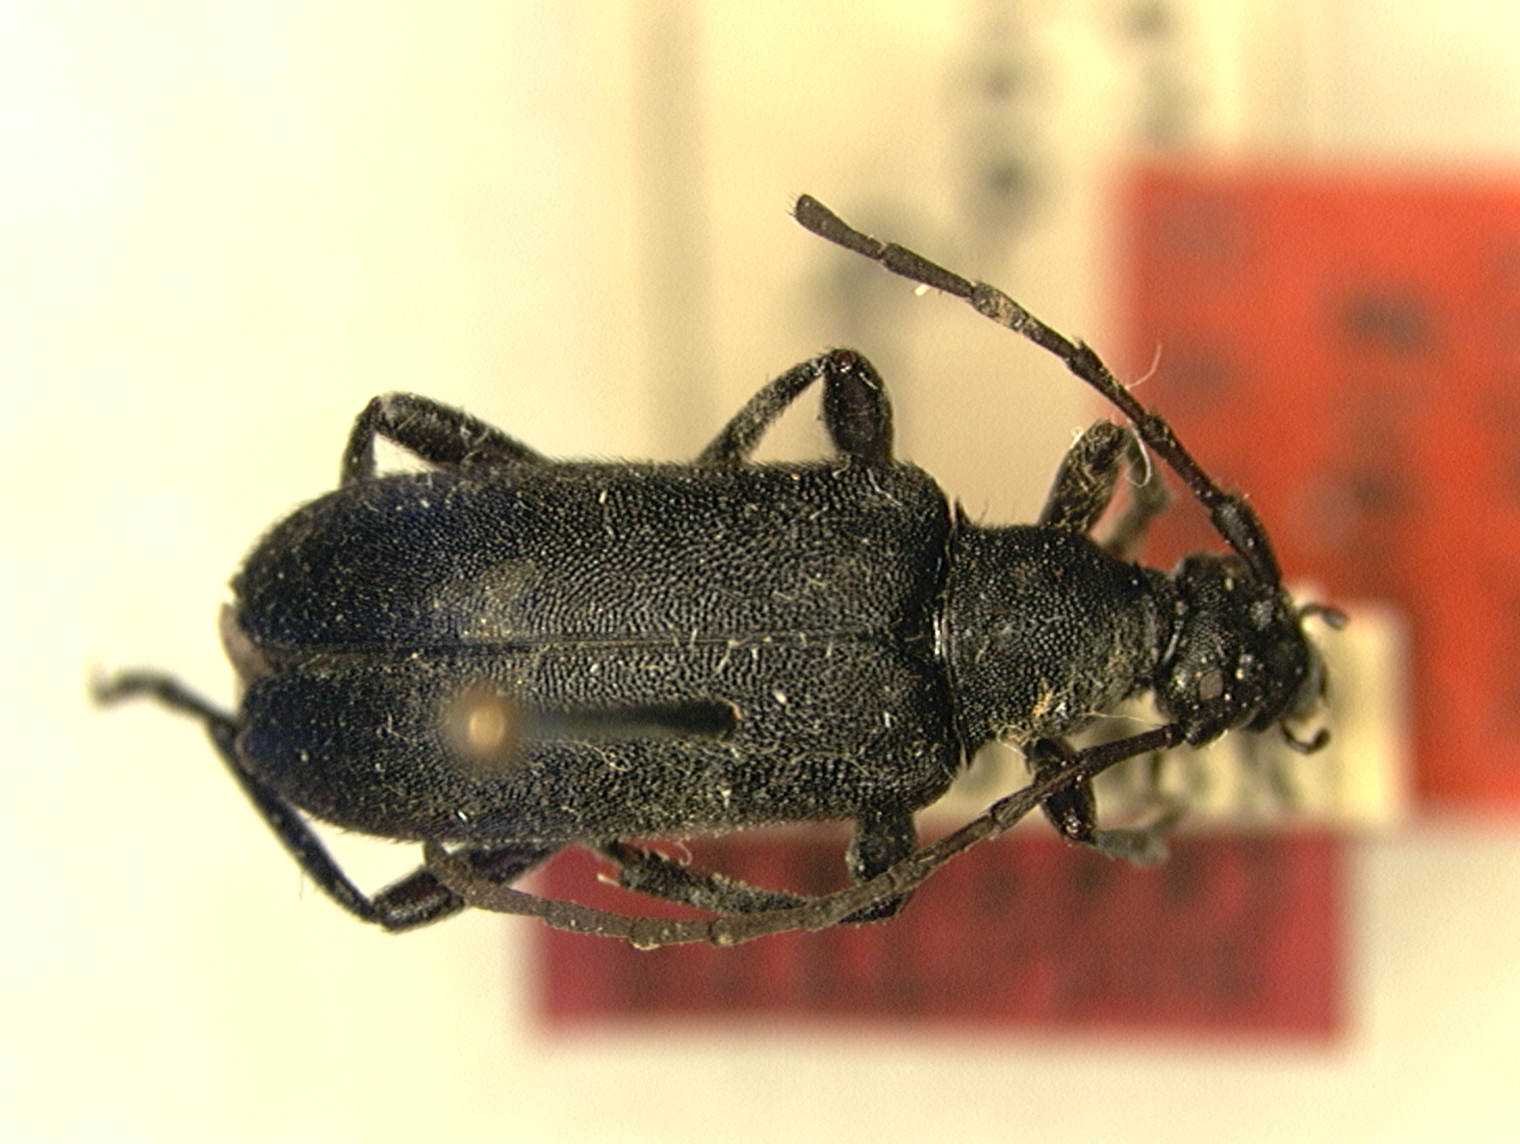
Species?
Leptura stygica
